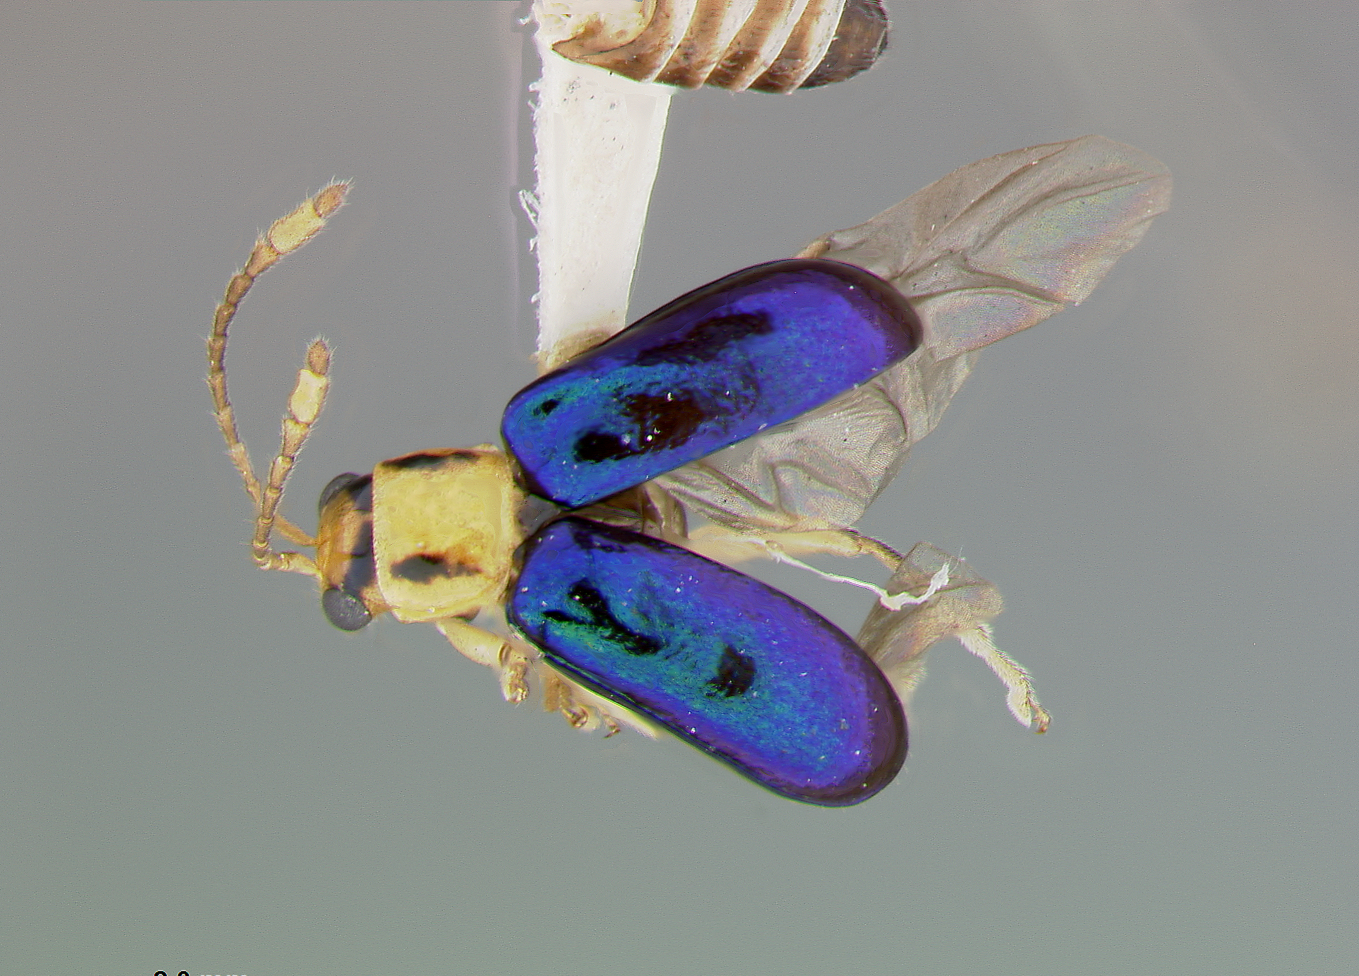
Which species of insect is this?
Ectmesopus vitticollis
